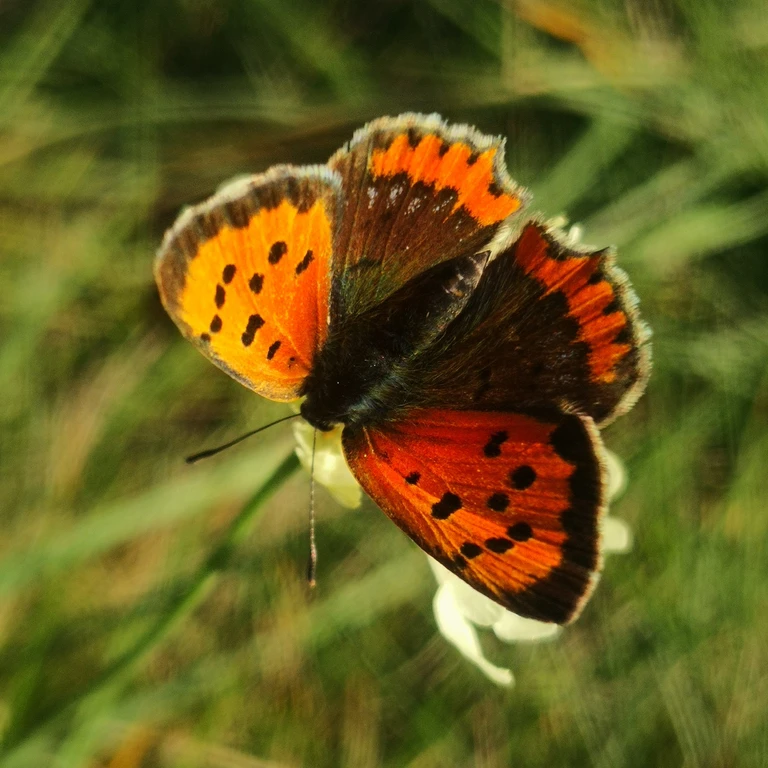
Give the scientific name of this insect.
Lycaena phlaeas
